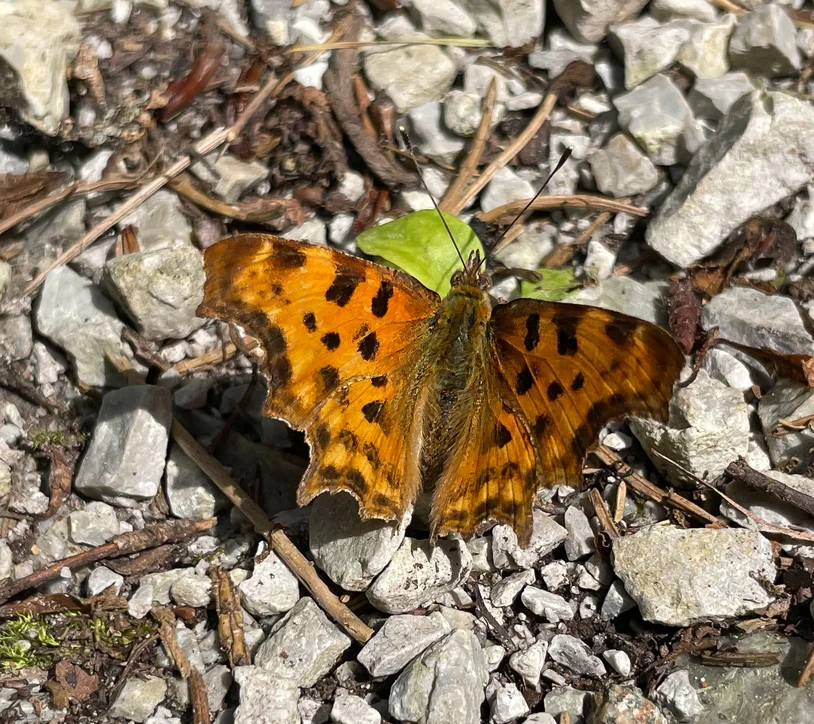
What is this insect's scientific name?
Polygonia c-album
